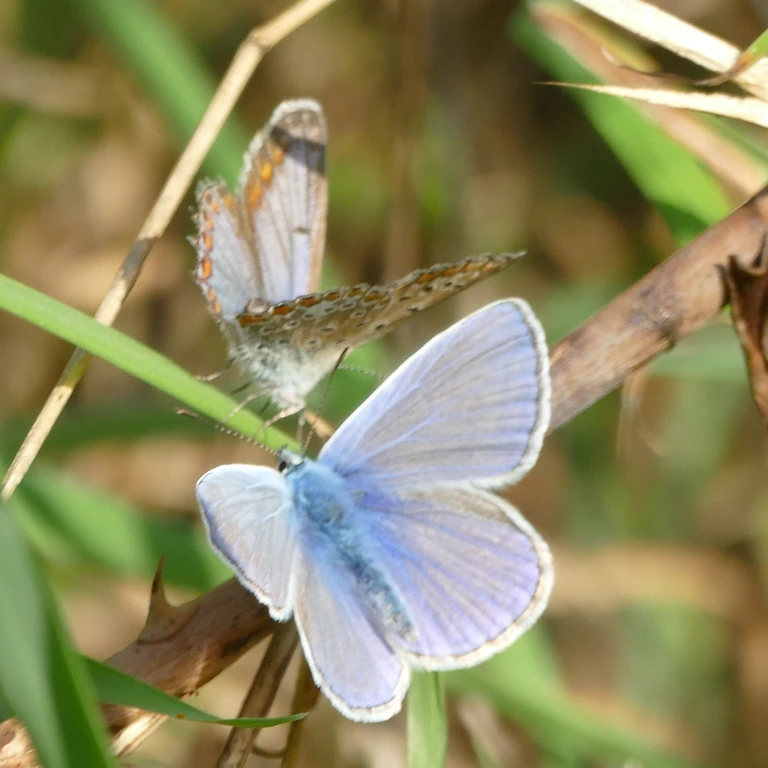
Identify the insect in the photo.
Polyommatus icarus
